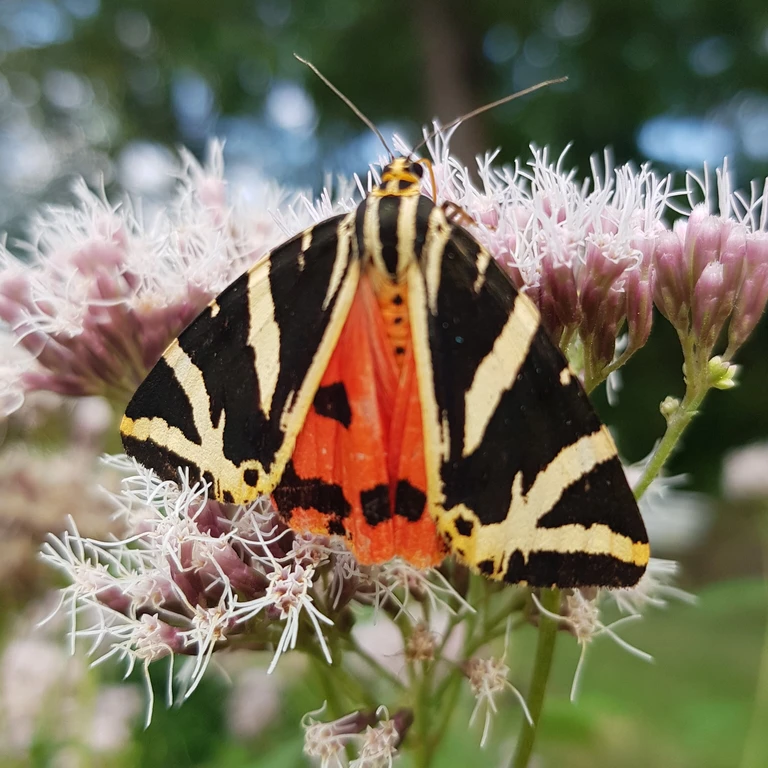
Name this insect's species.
Euplagia quadripunctaria
